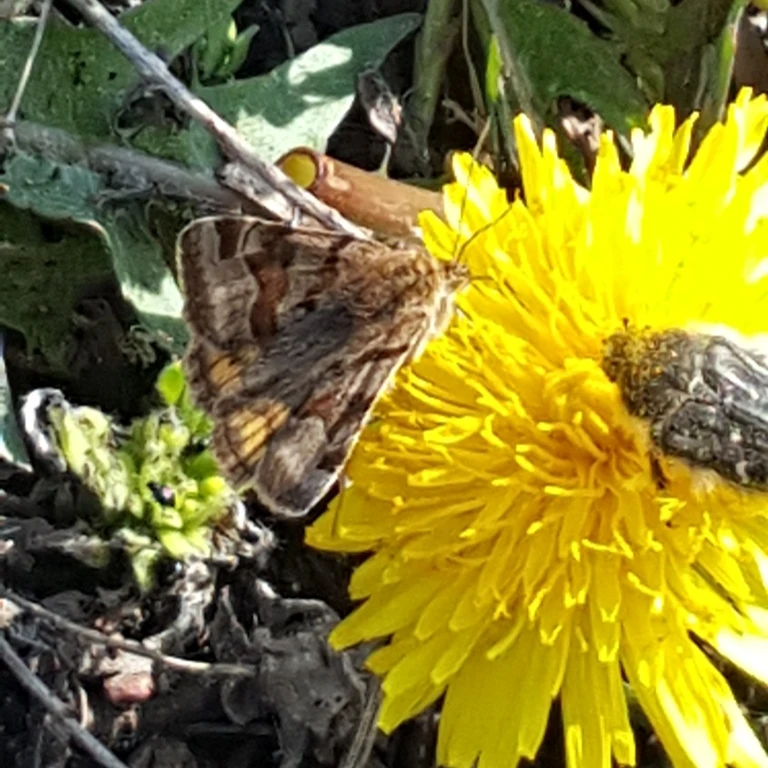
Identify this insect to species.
Euclidia glyphica
